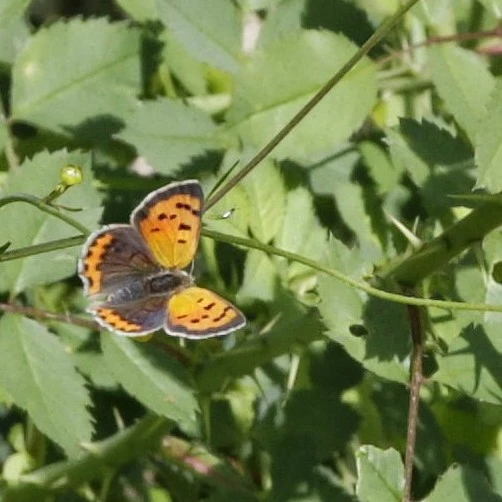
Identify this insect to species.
Lycaena phlaeas
